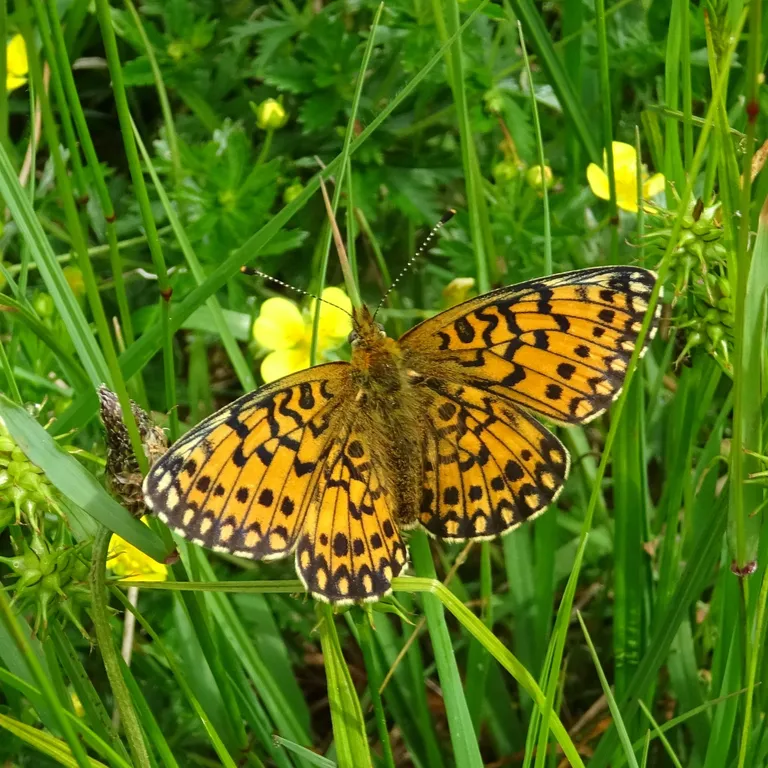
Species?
Boloria selene
